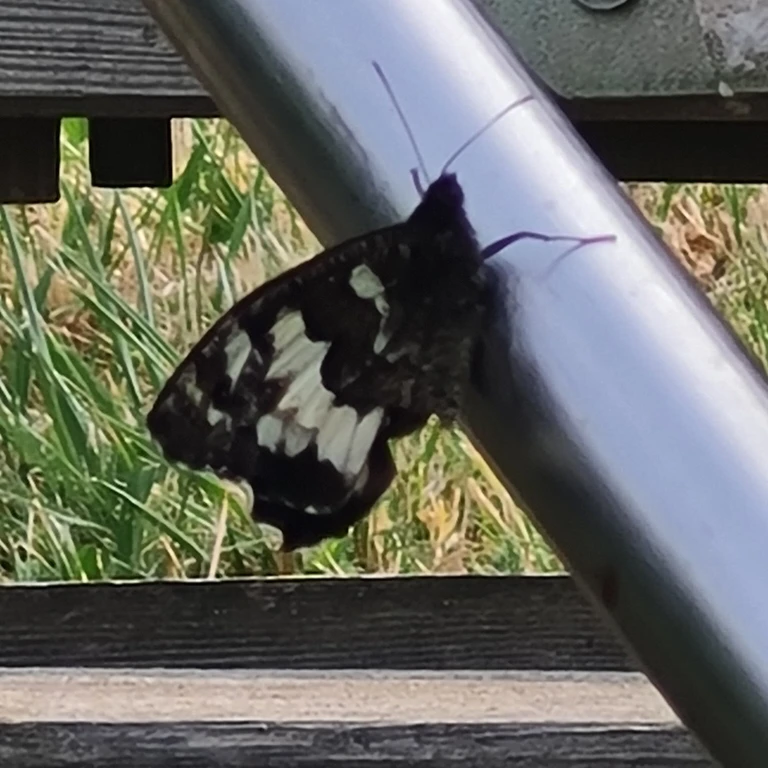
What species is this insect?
Brintesia circe
